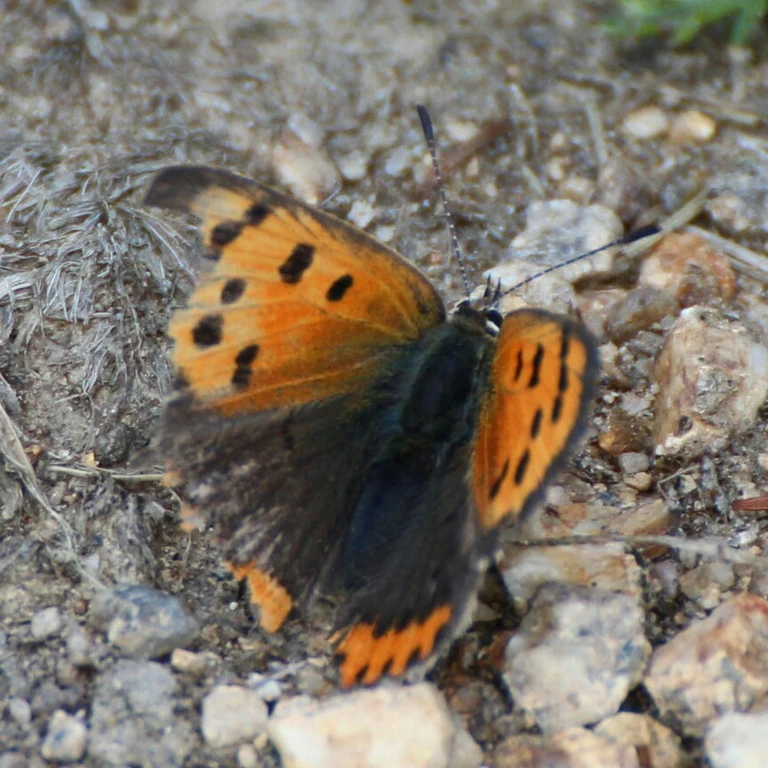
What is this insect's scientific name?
Lycaena phlaeas
